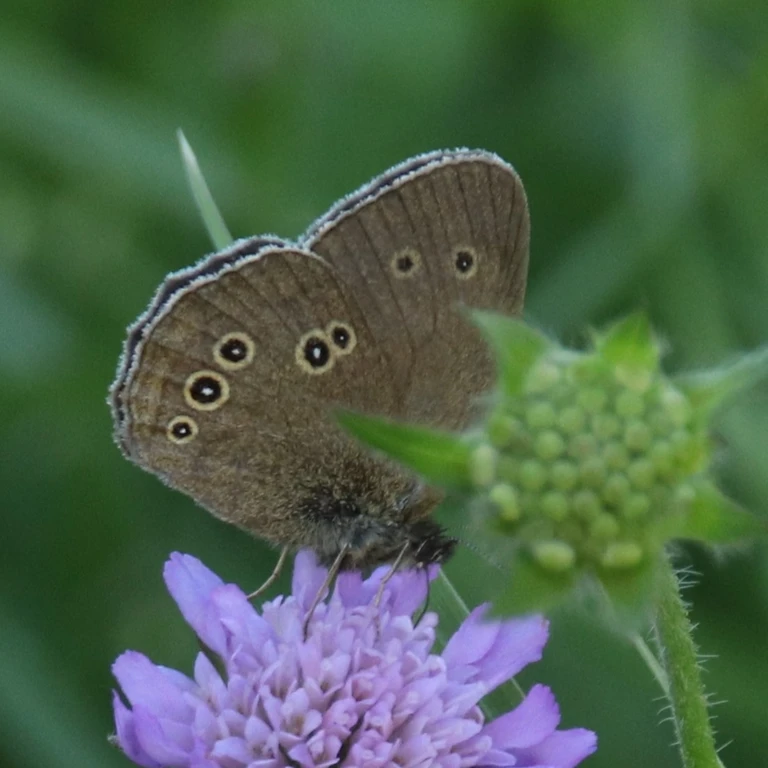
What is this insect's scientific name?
Aphantopus hyperantus
